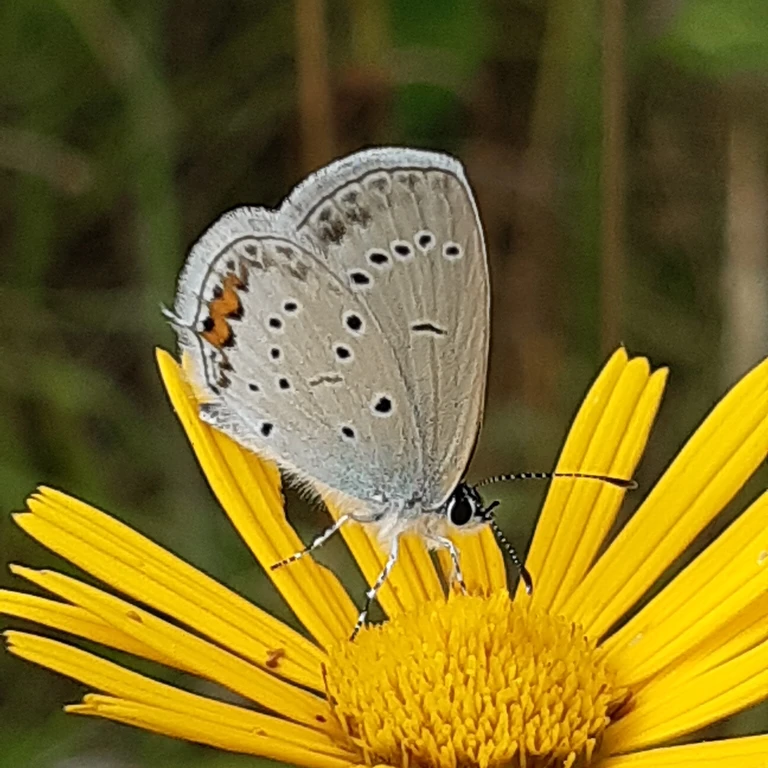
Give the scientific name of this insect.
Cupido argiades (also Elkalyce argiades)
